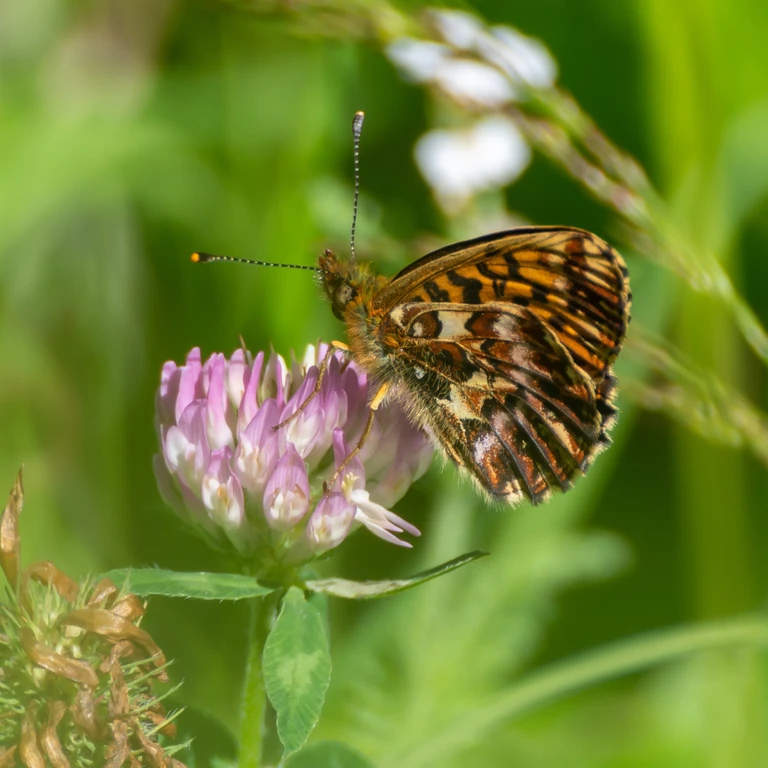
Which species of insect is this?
Boloria titania
